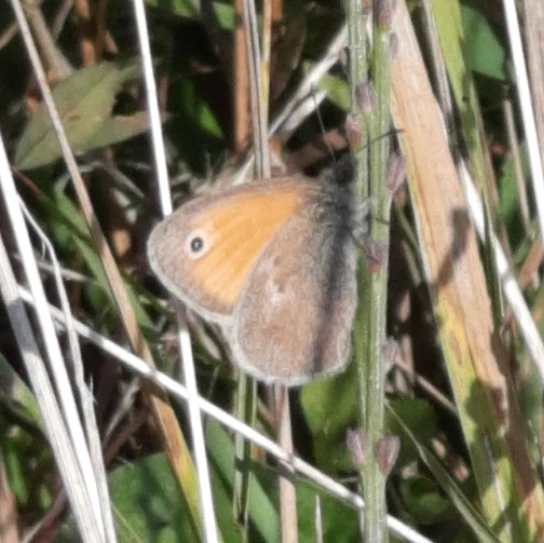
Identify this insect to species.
Coenonympha pamphilus
